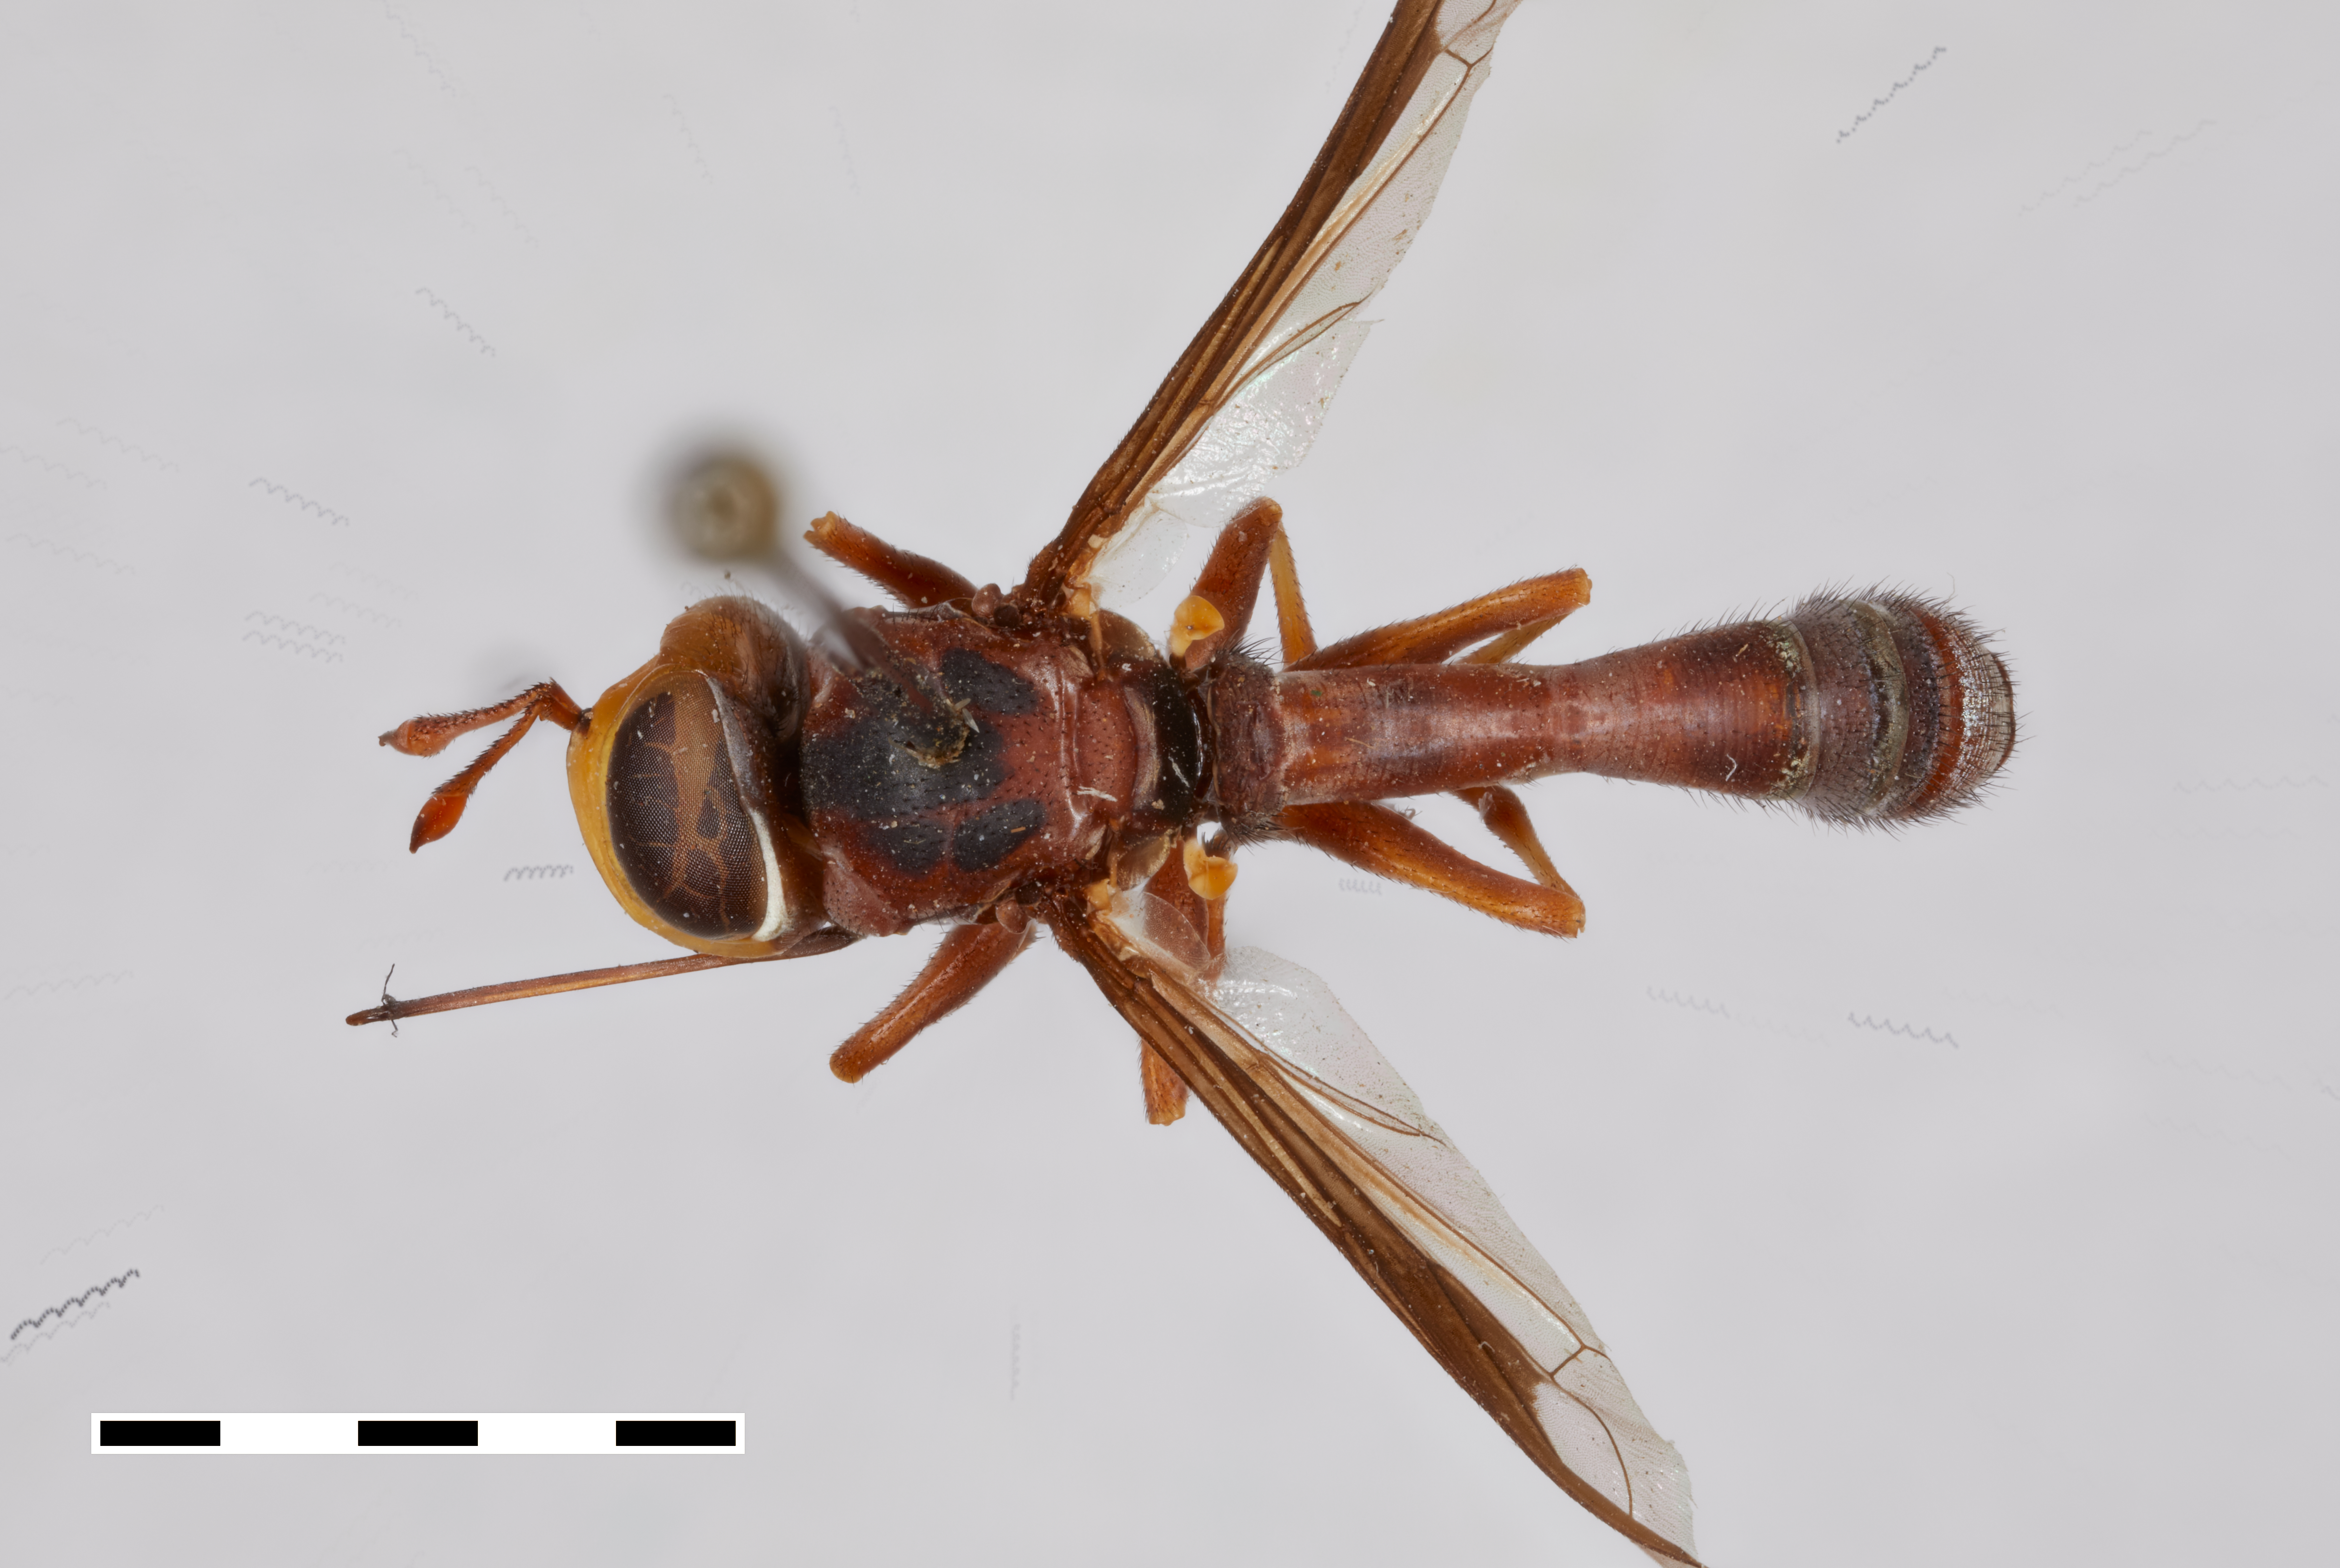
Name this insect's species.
Physocephala limbata
